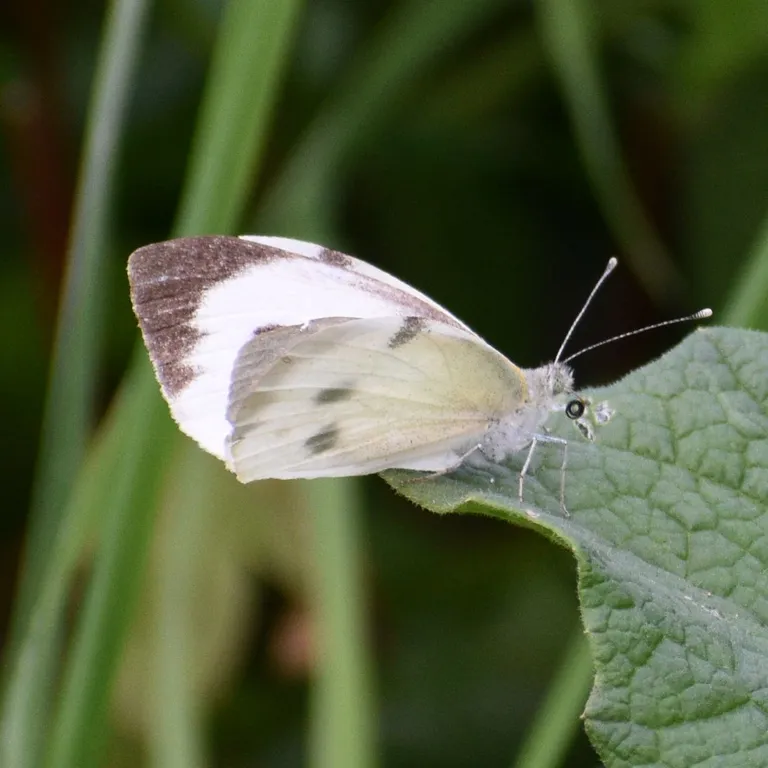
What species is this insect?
Pieris brassicae
